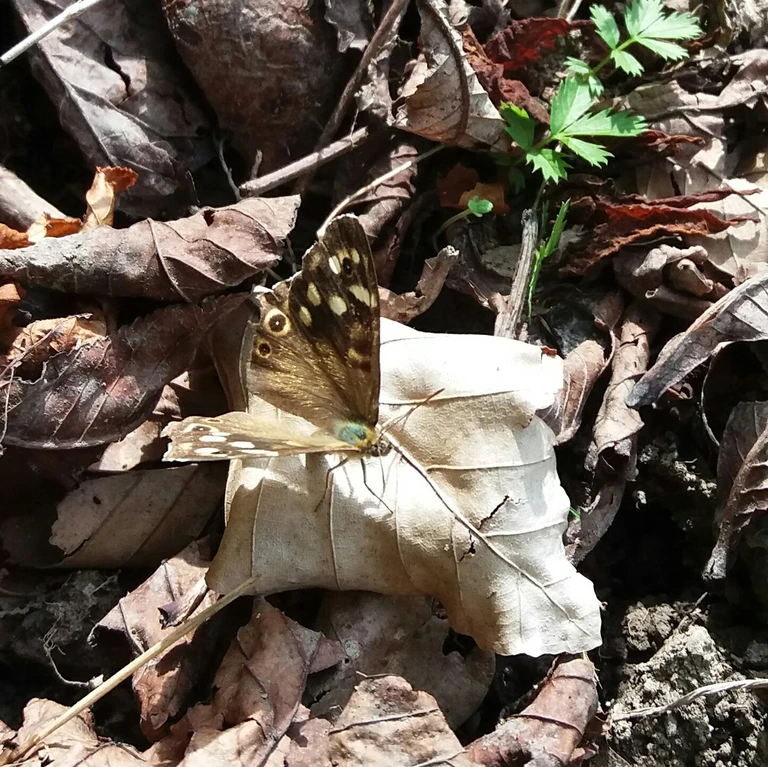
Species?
Pararge aegeria
